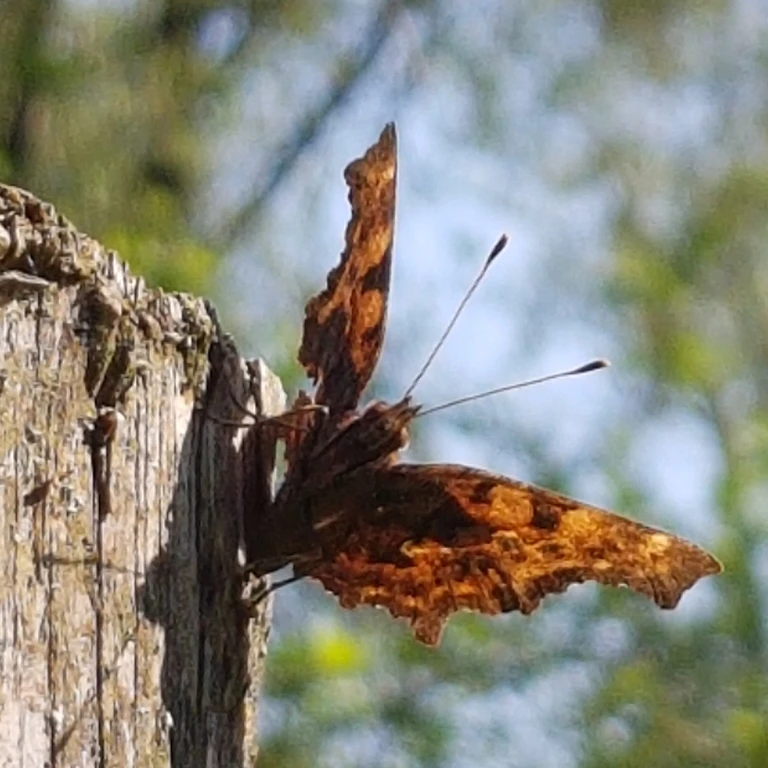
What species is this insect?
Polygonia c-album
